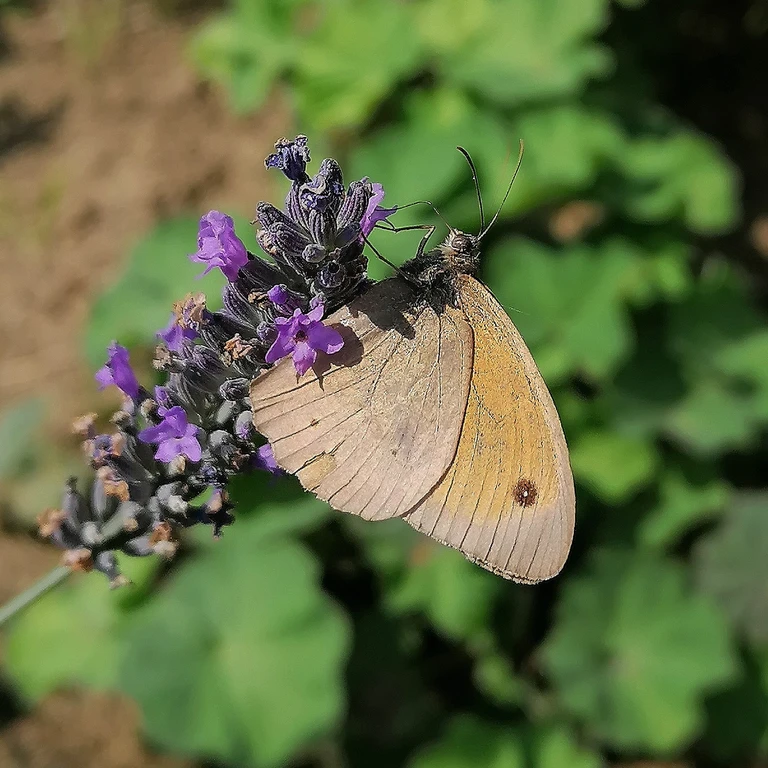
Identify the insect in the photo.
Maniola jurtina
